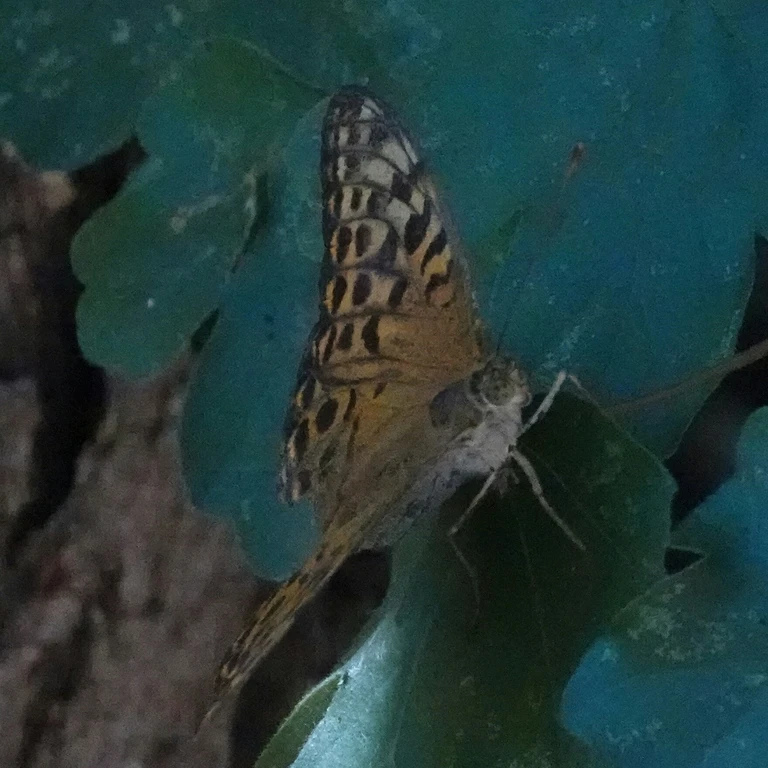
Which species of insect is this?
Argynnis paphia
